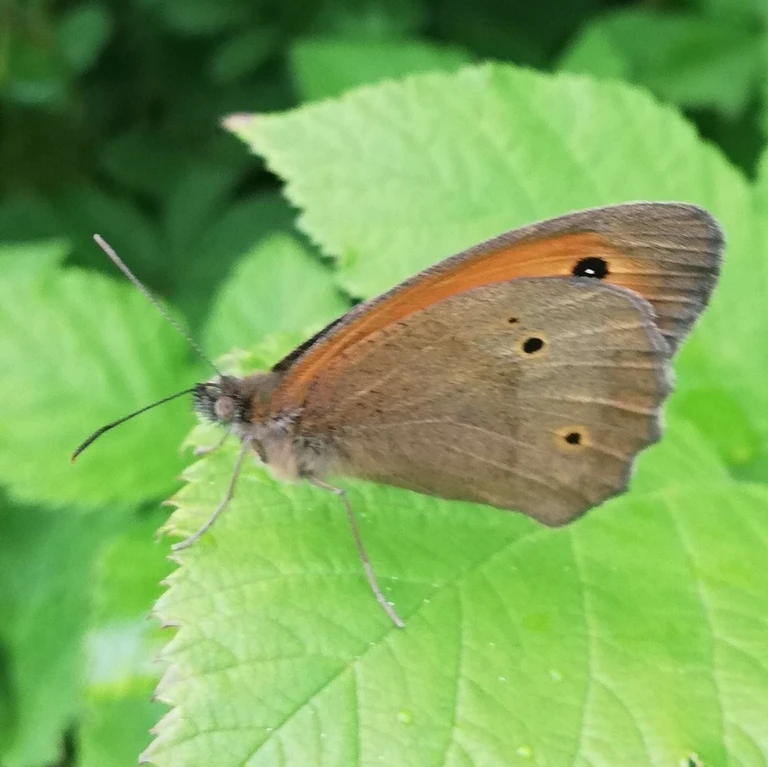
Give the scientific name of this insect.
Maniola jurtina
